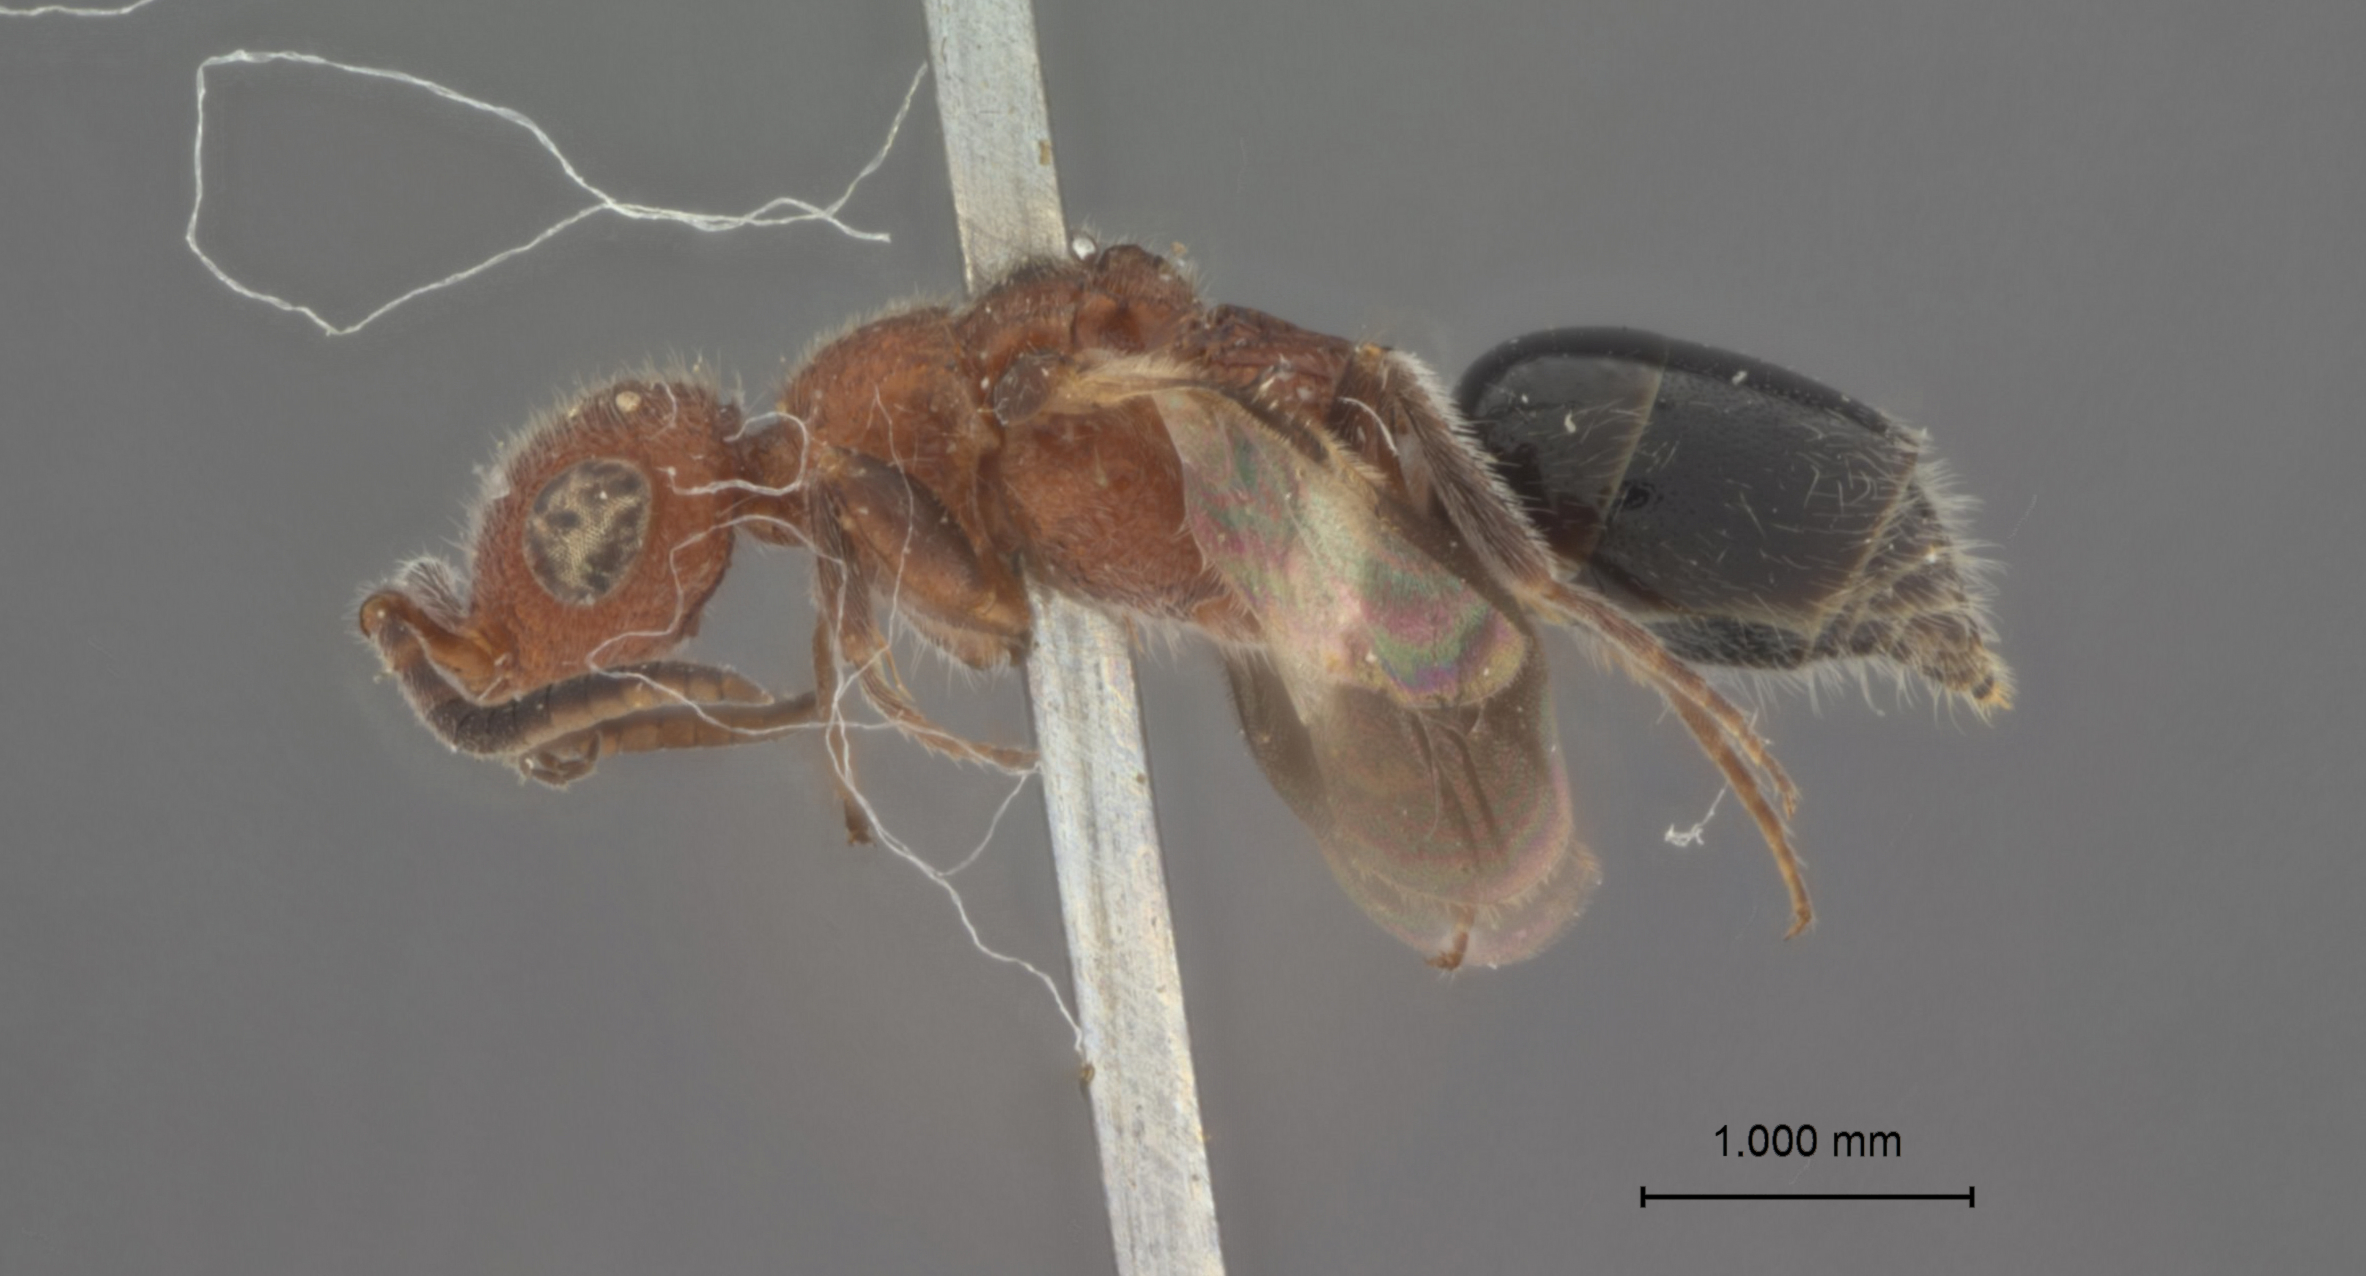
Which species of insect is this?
Sulcomesitius pilosus
